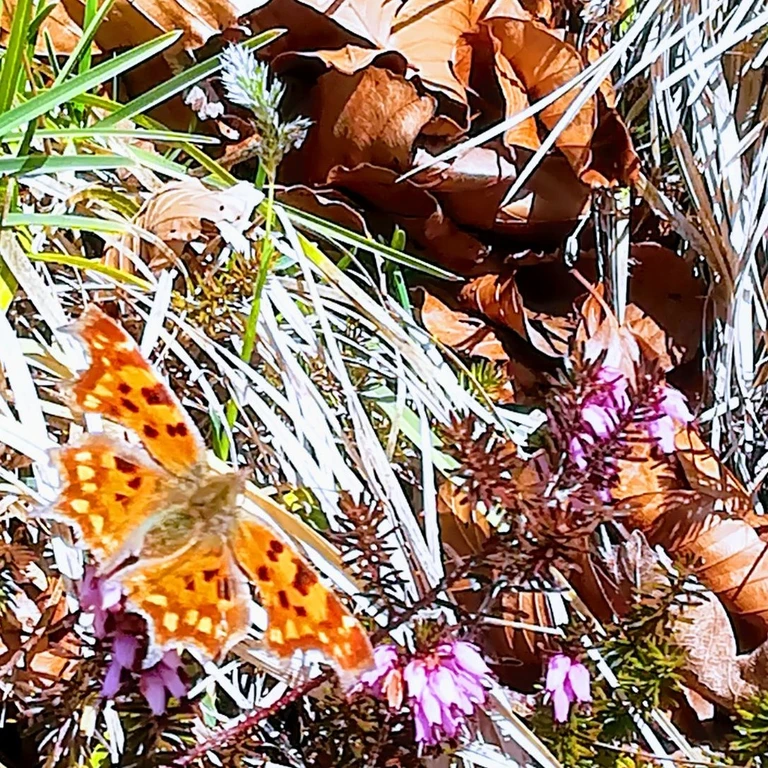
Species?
Polygonia c-album
